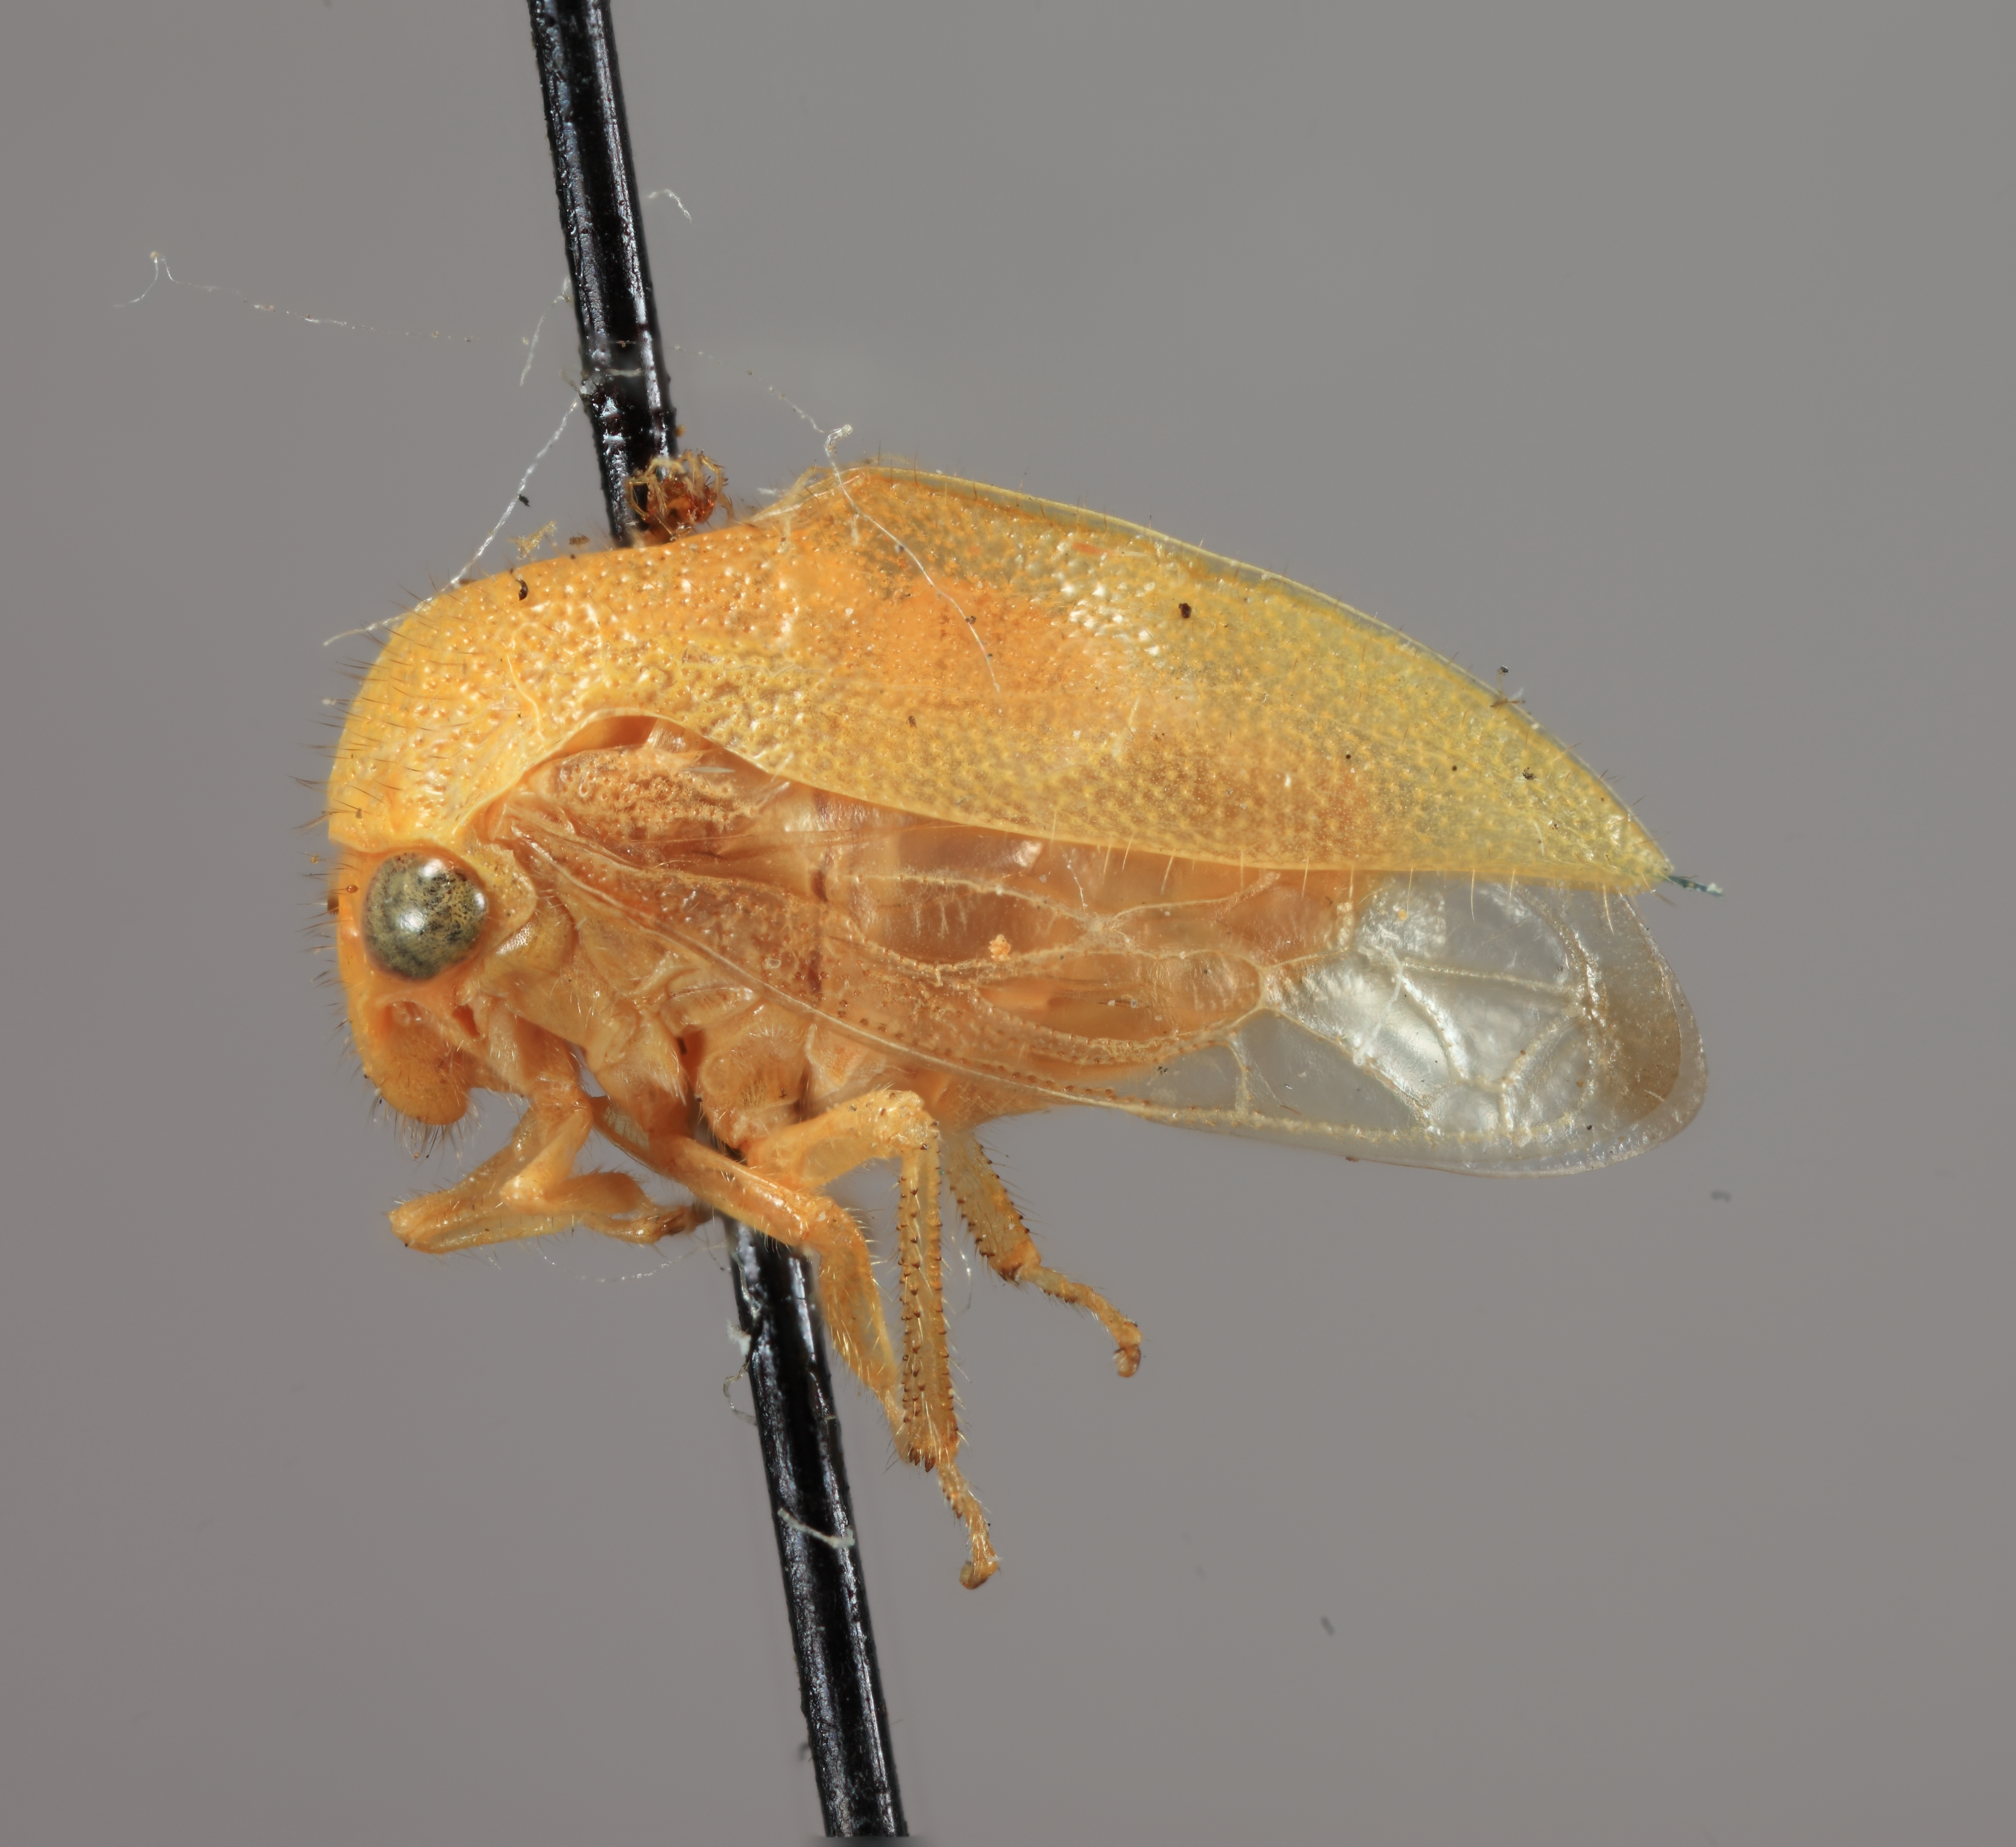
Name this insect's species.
Atymna pilosa
